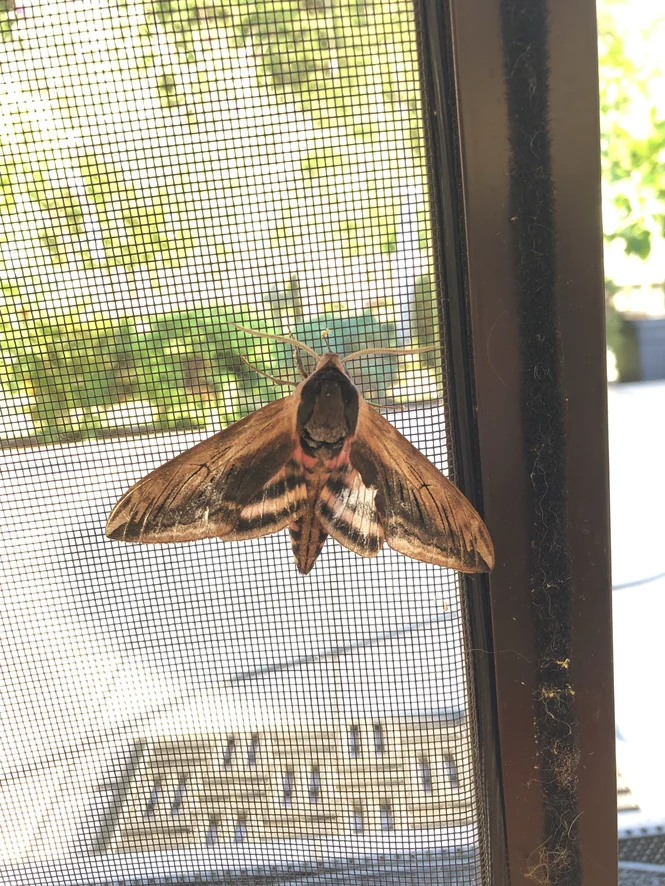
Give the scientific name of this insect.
Sphinx ligustri
